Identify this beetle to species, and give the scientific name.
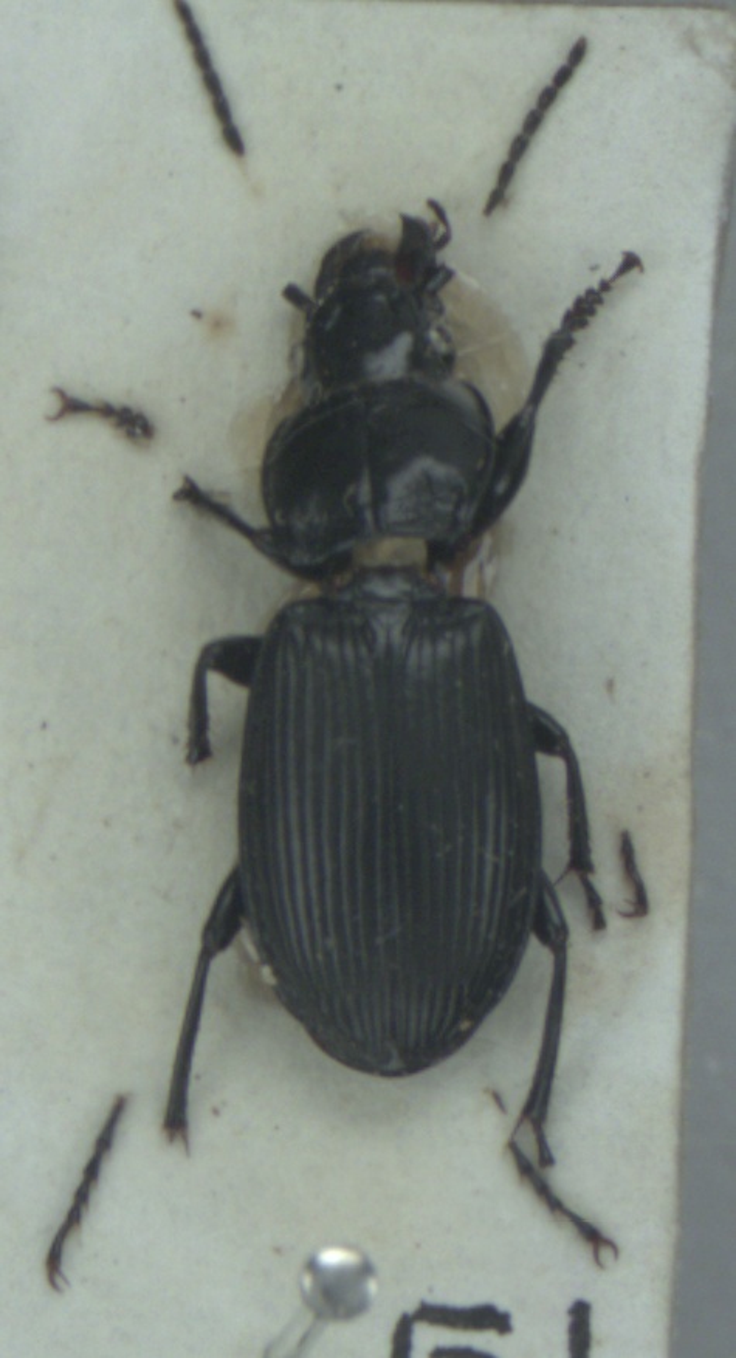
Pterostichus melanarius
